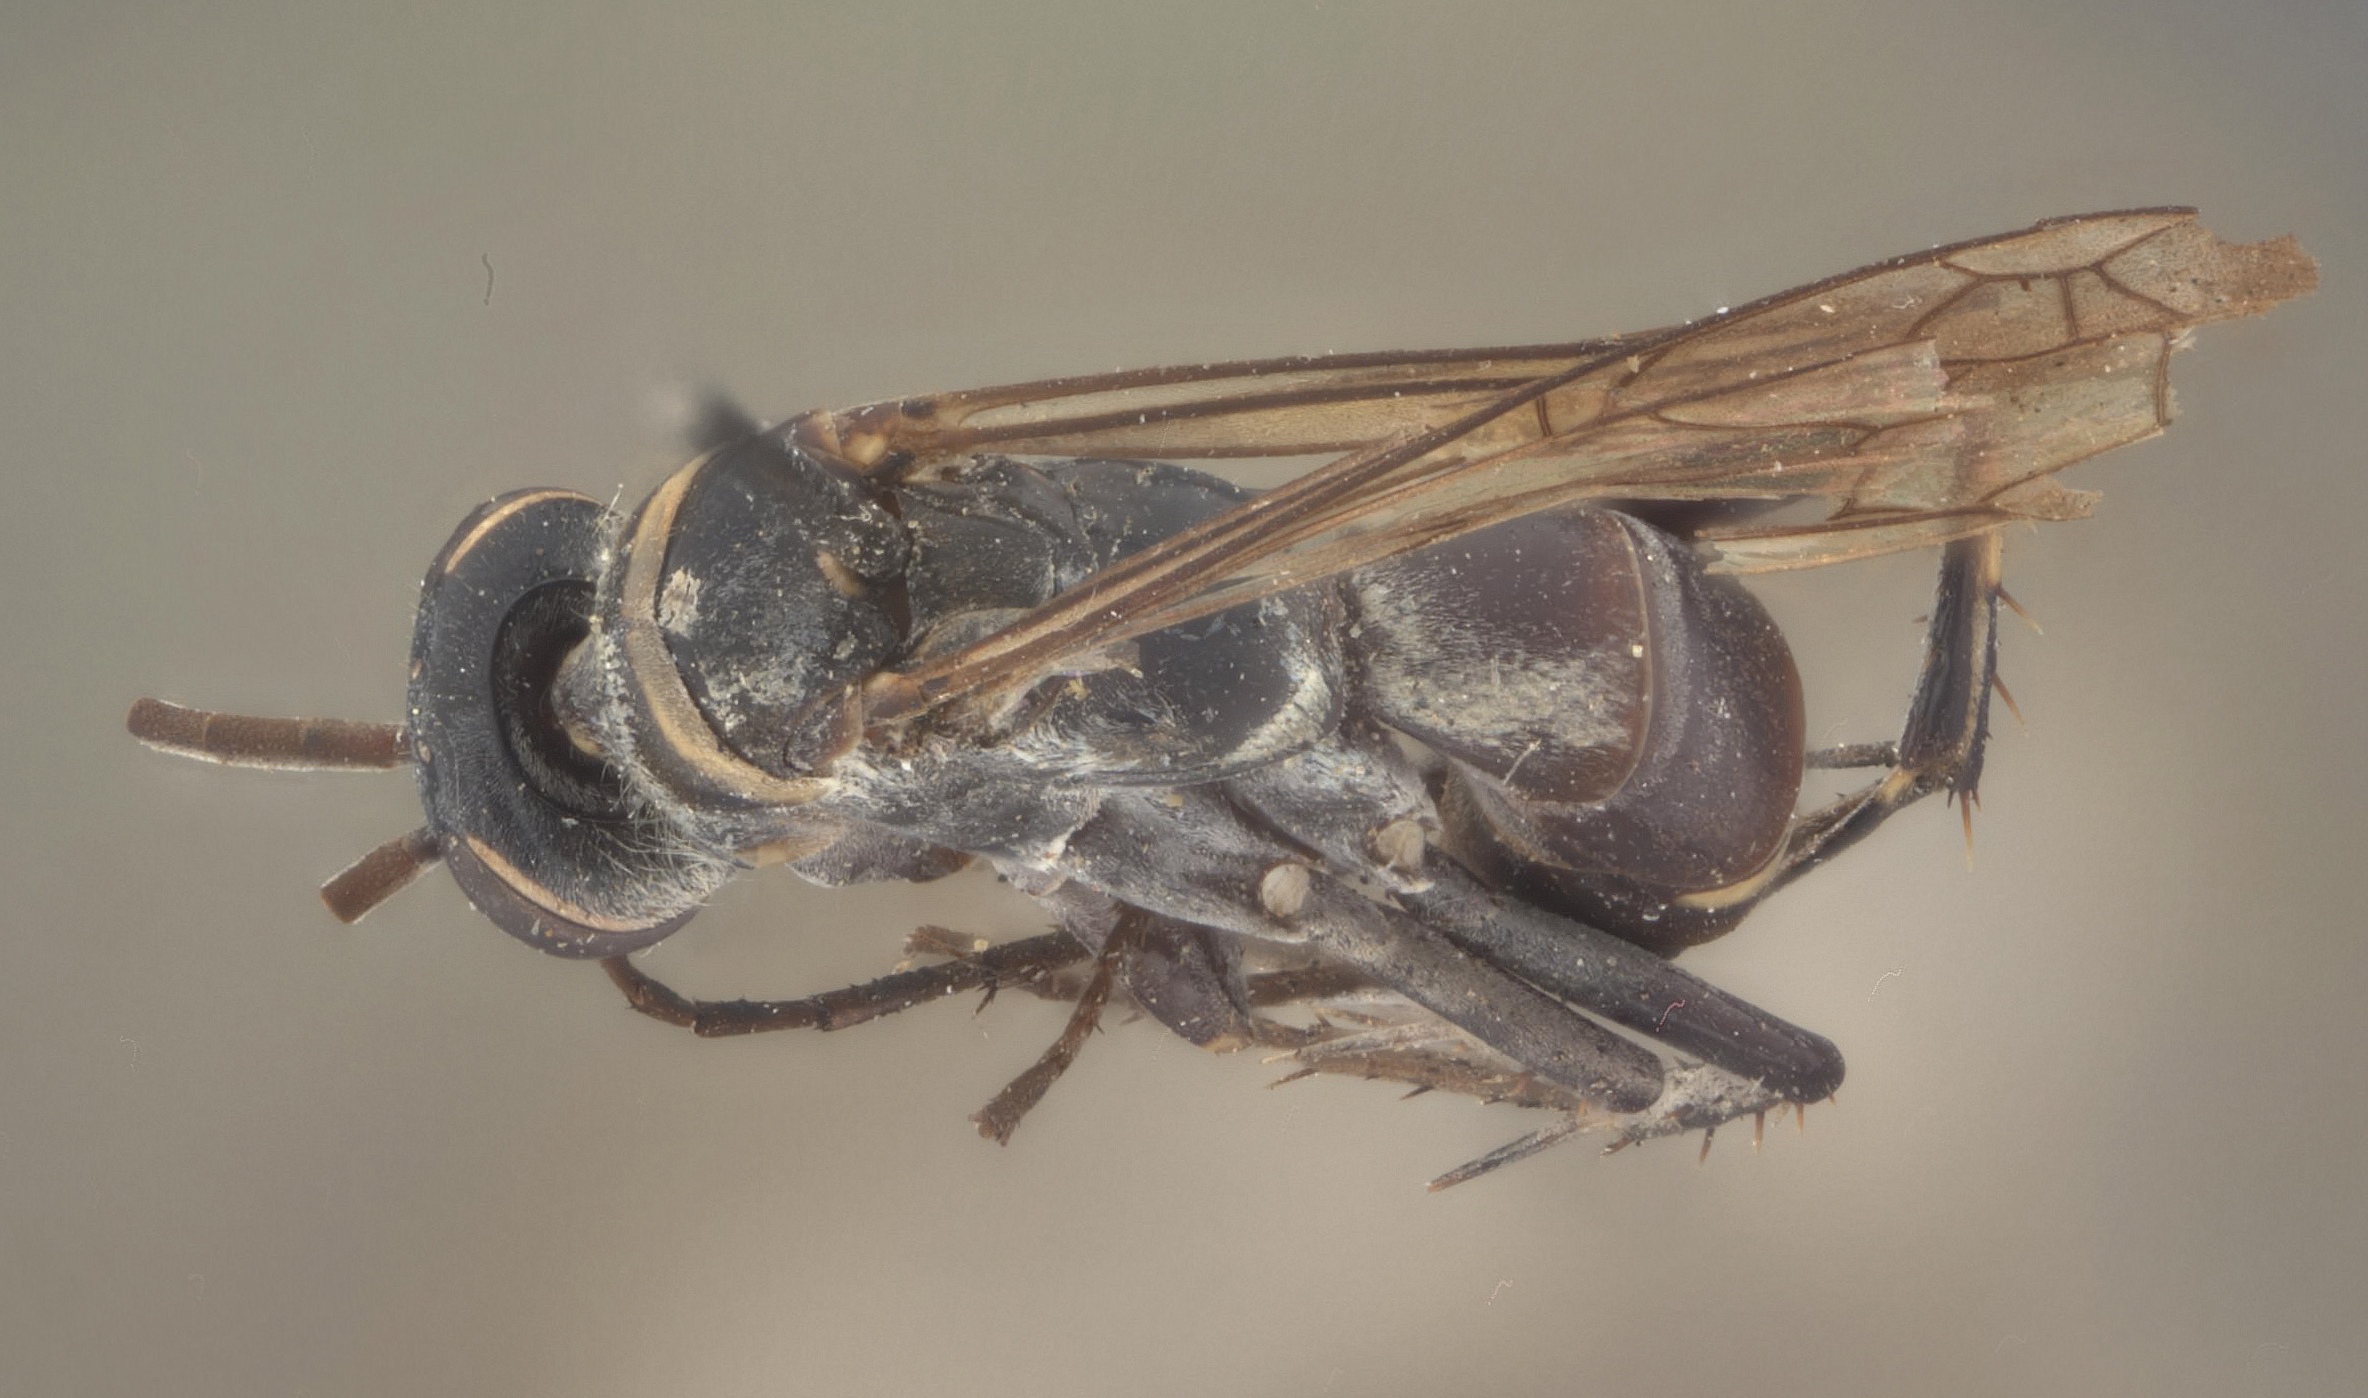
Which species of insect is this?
Spilopompilus stantoni
